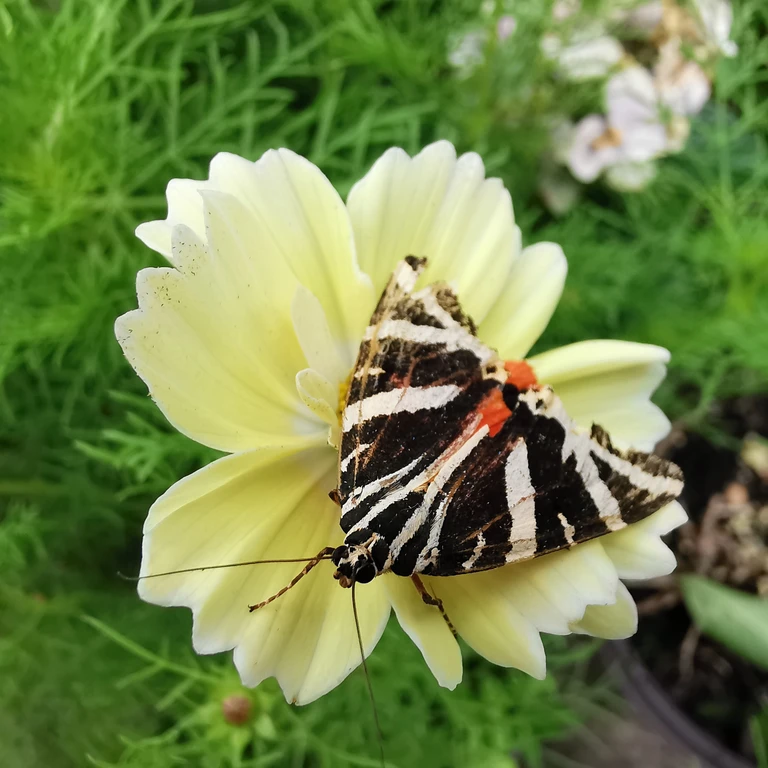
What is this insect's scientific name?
Euplagia quadripunctaria
